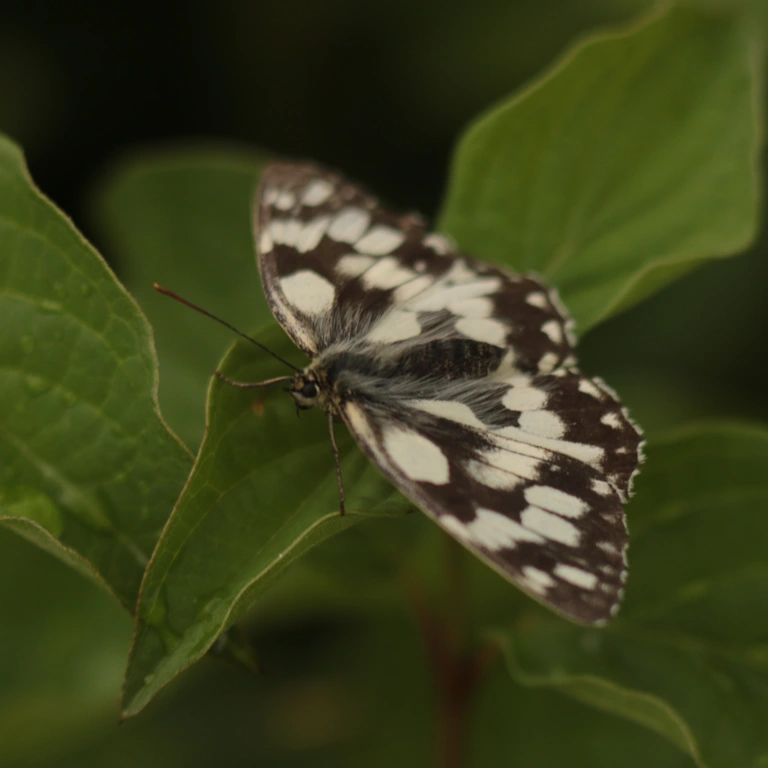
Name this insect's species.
Melanargia galathea
